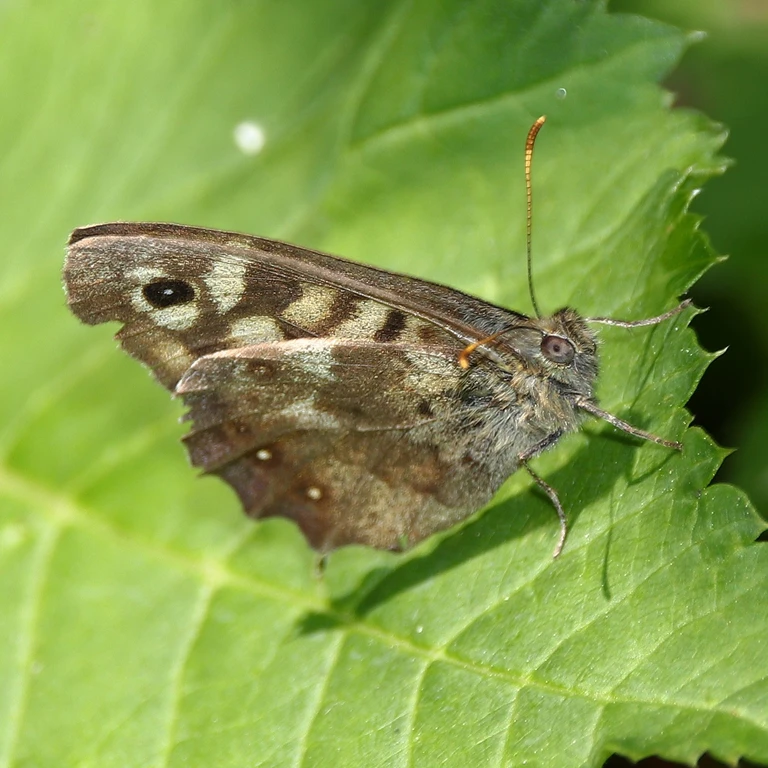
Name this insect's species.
Pararge aegeria
